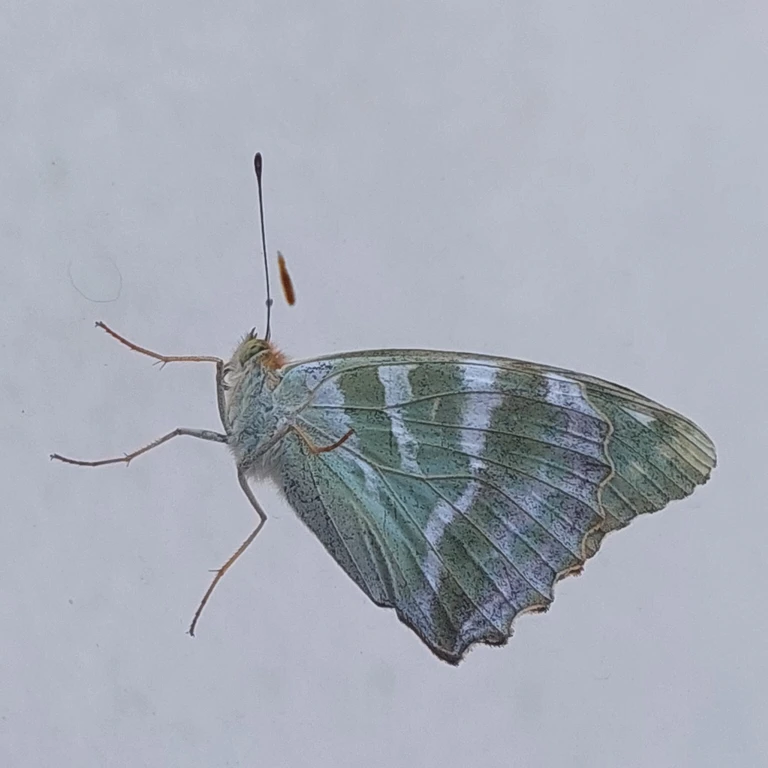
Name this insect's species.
Argynnis paphia
